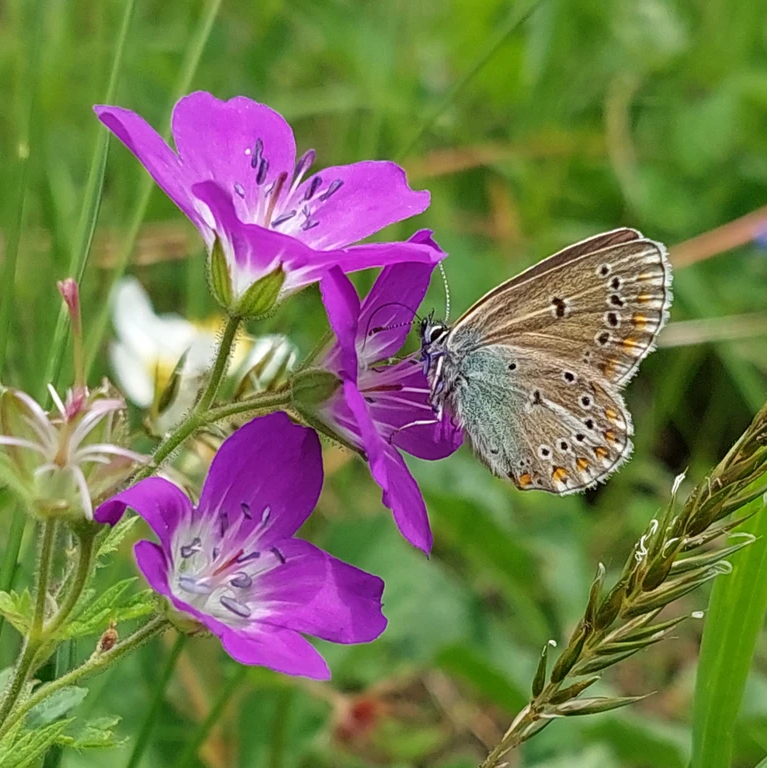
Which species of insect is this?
Eumedonia eumedon
